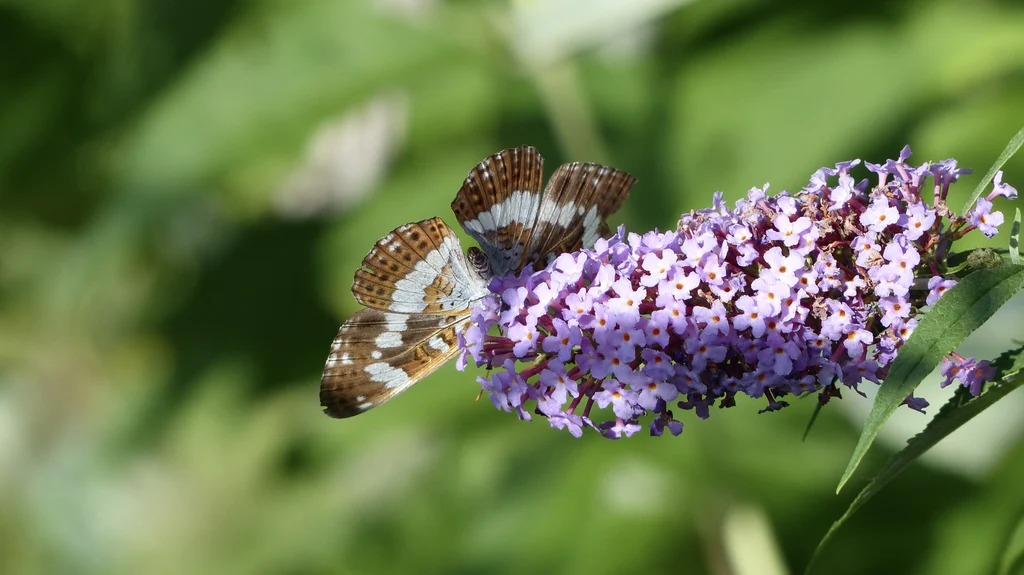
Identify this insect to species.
Limenitis camilla (also Ladoga camilla)
